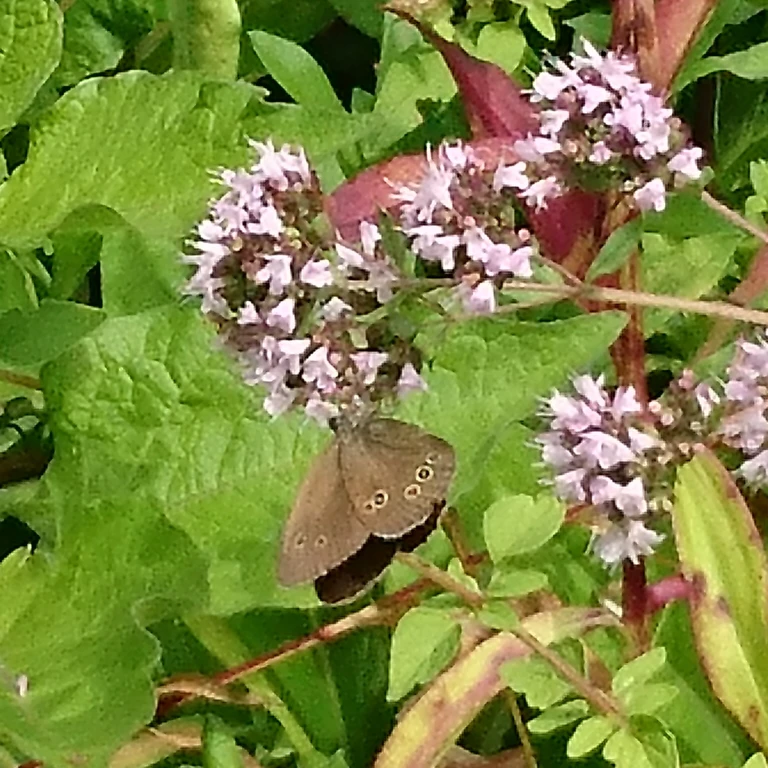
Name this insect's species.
Aphantopus hyperantus
